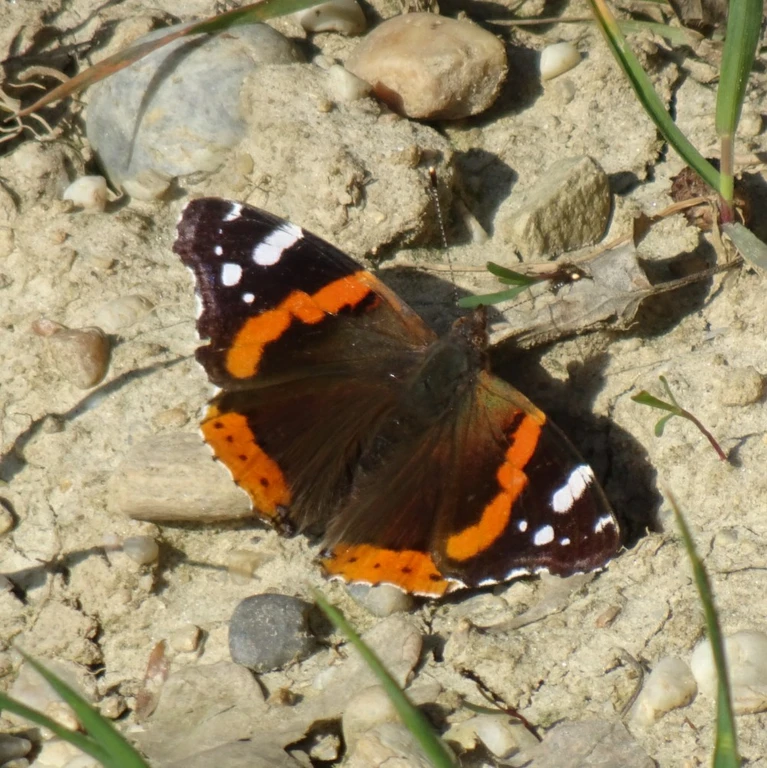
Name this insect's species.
Vanessa atalanta
